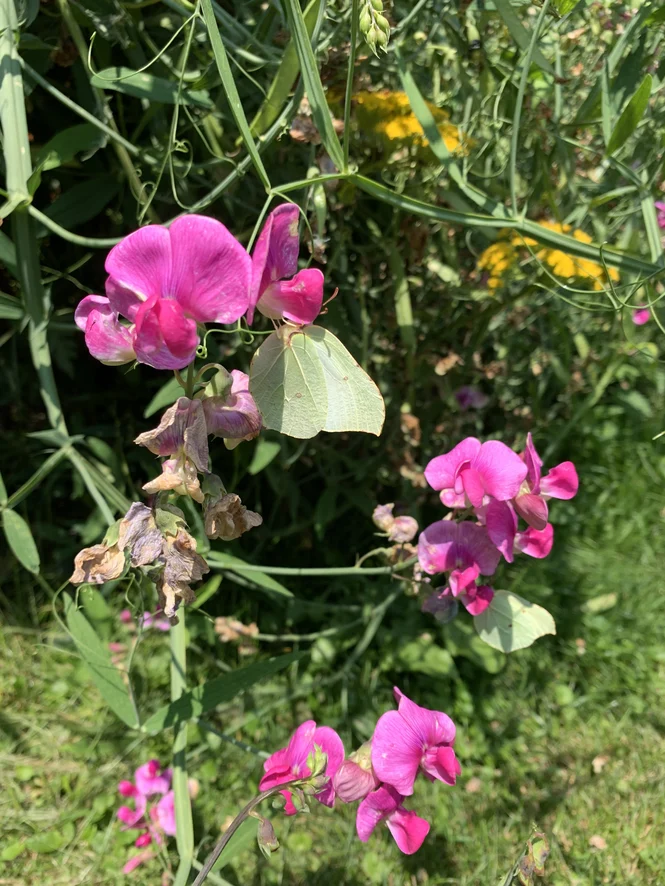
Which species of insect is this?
Gonepteryx rhamni
